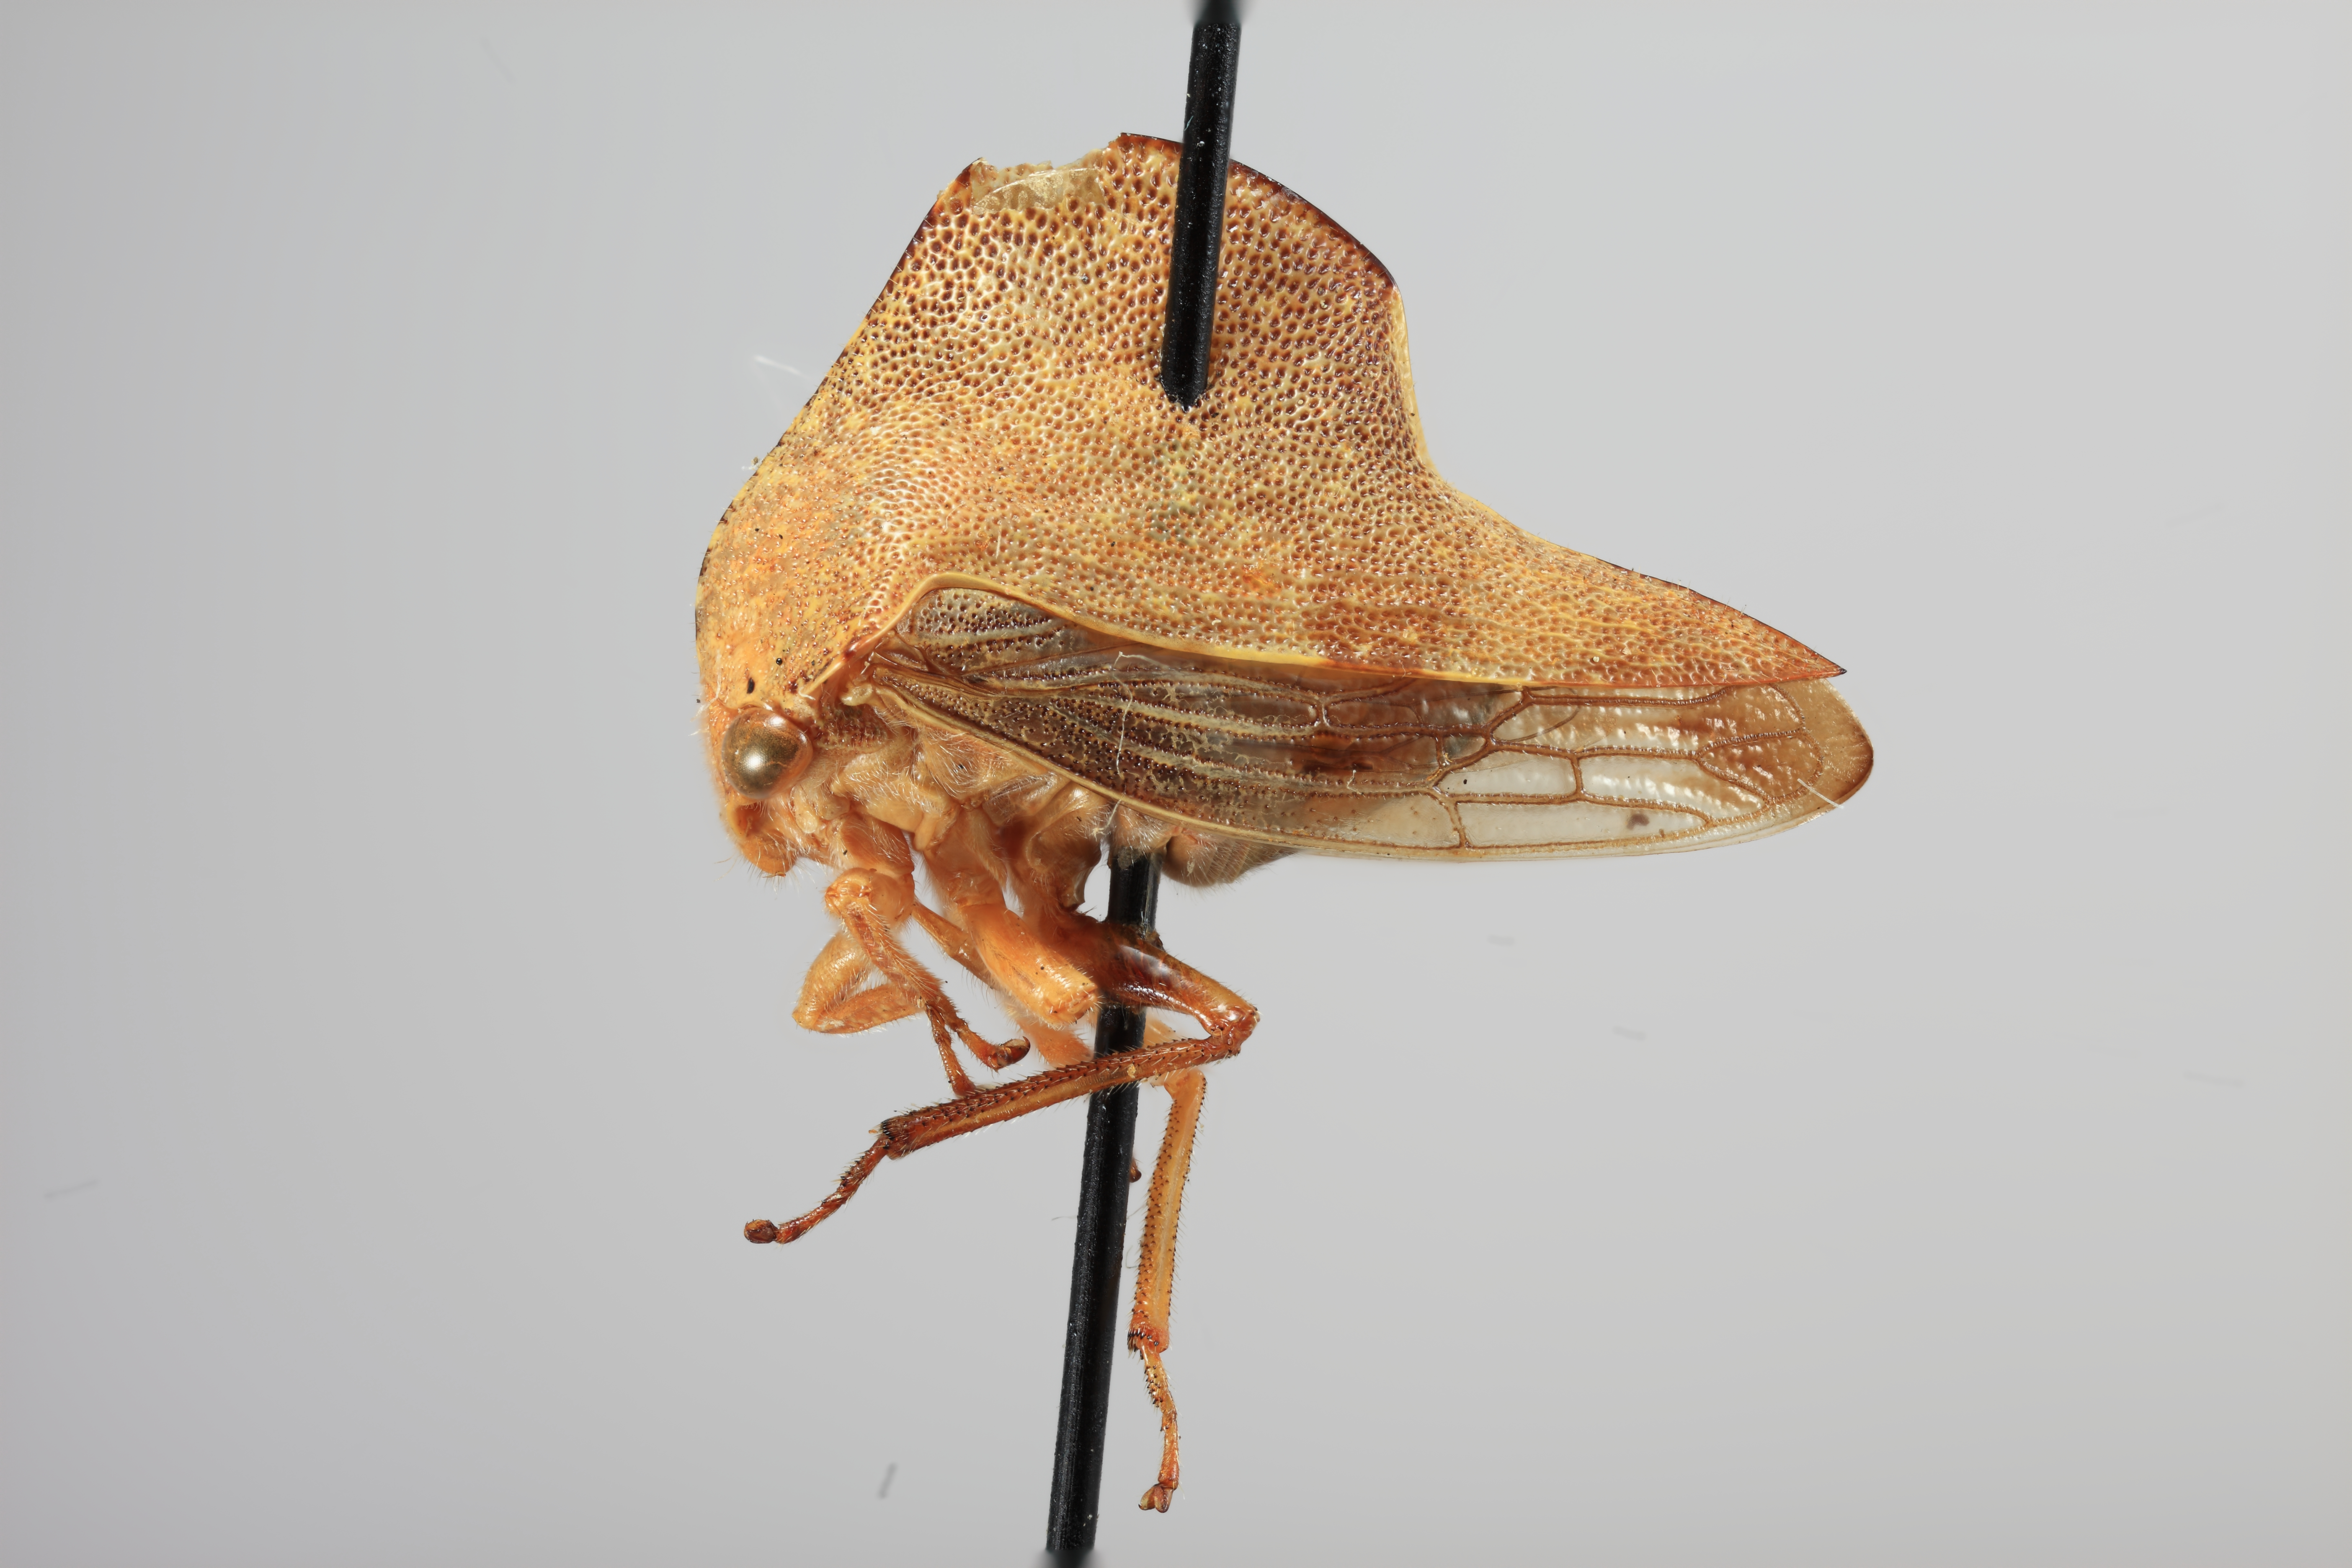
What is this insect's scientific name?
Telamona dorana
